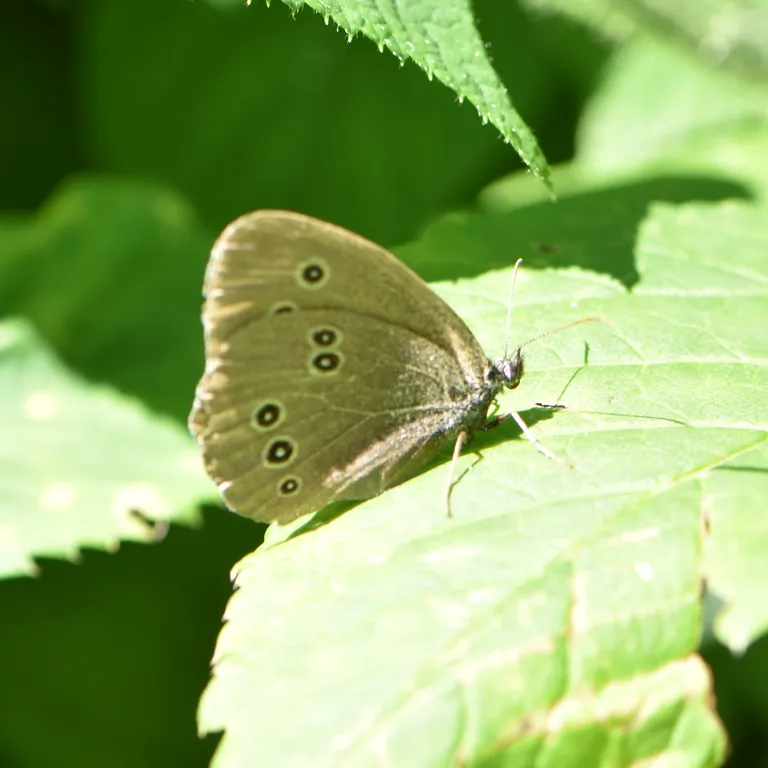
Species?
Aphantopus hyperantus
